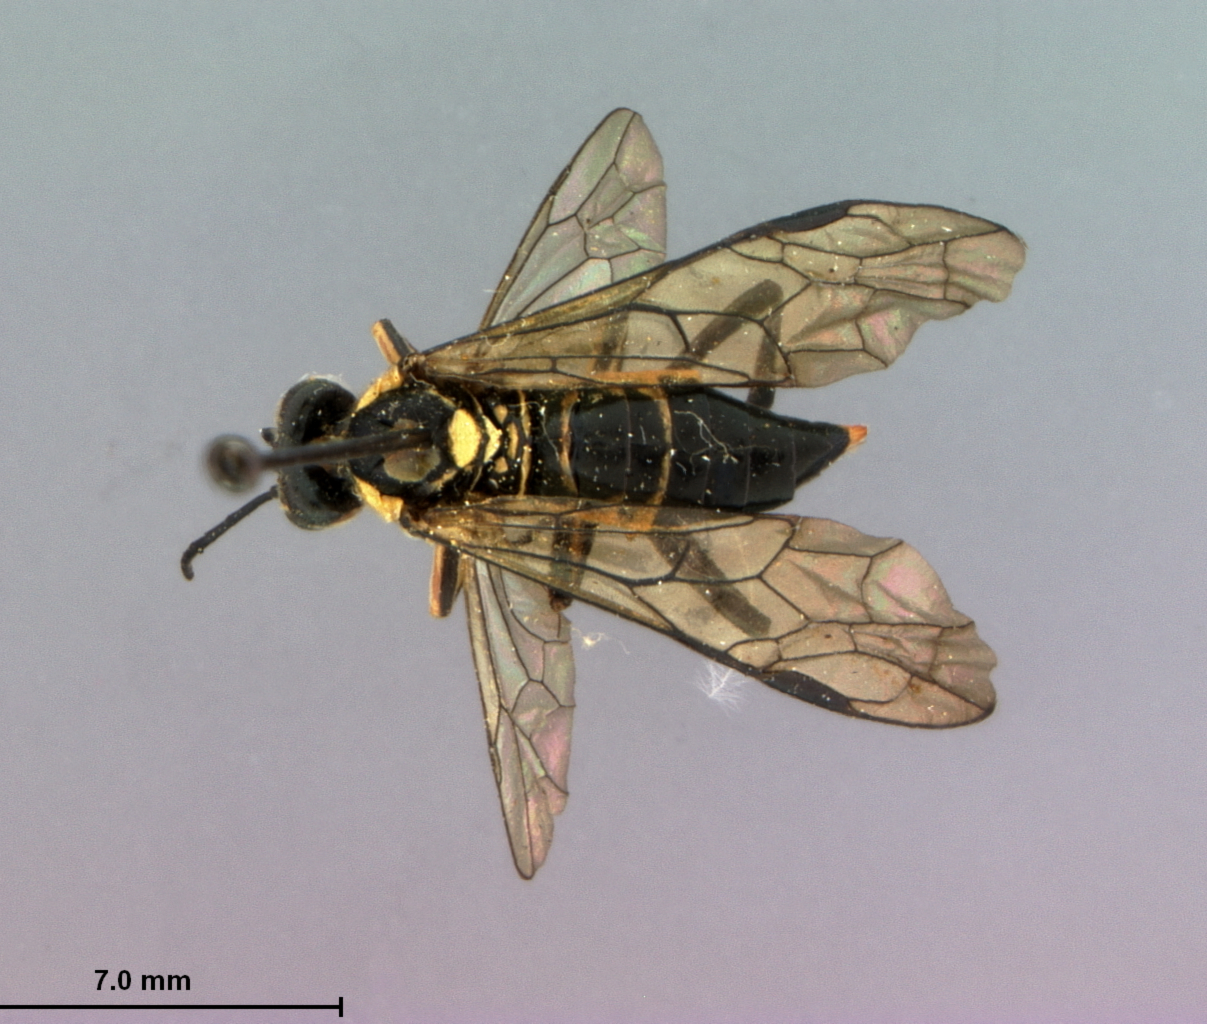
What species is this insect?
Tenthredo kudiana
